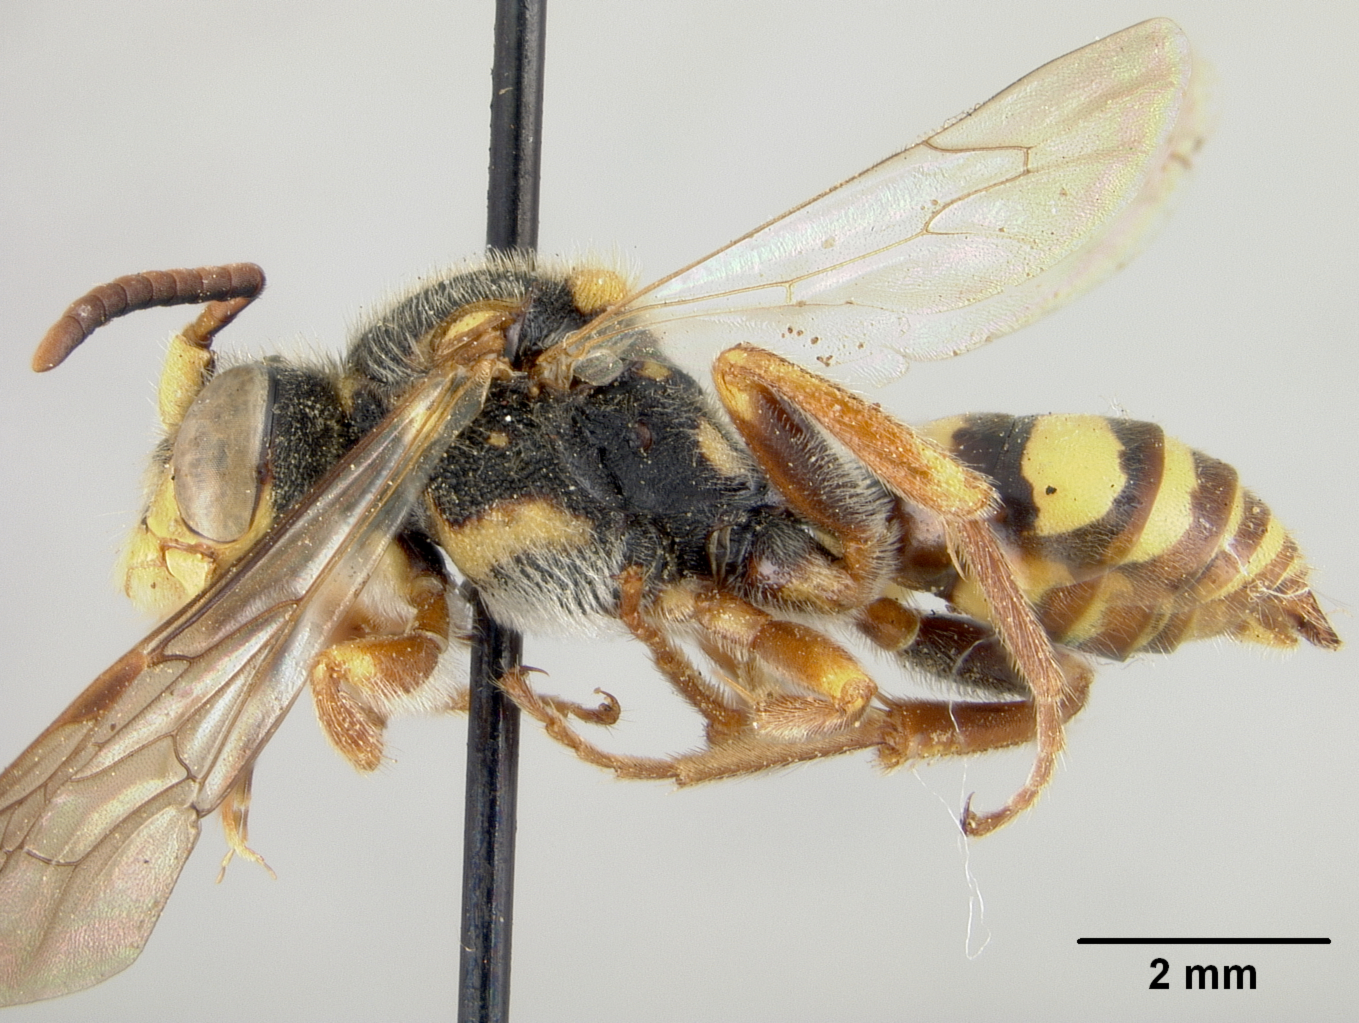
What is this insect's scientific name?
Nomada fragariae
